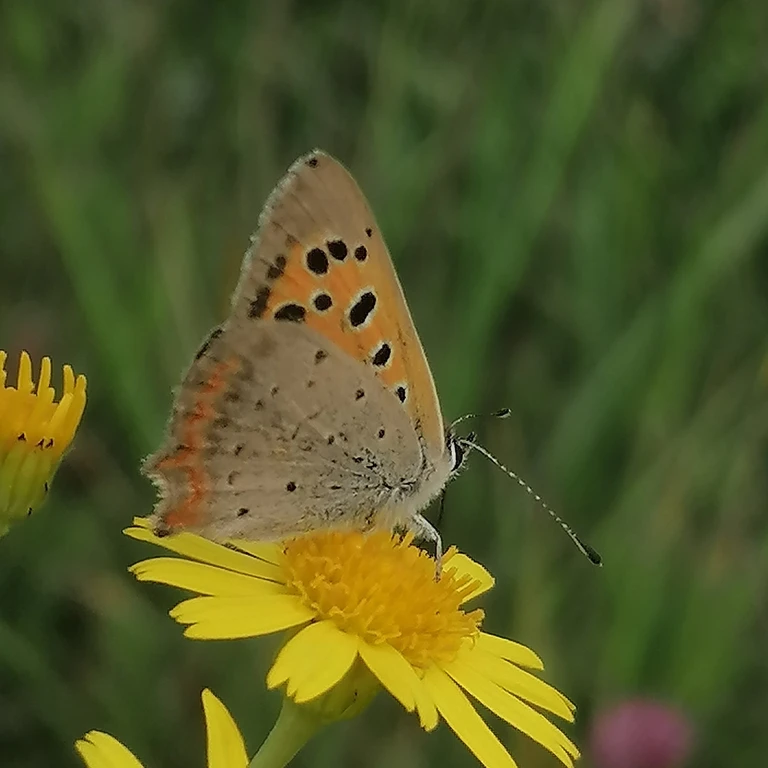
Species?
Lycaena phlaeas
